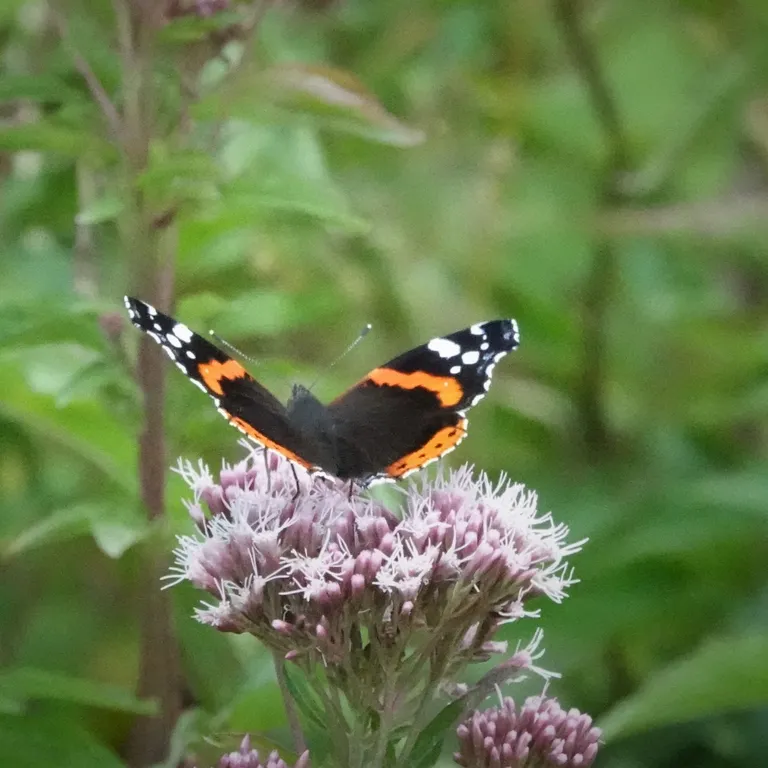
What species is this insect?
Vanessa atalanta
